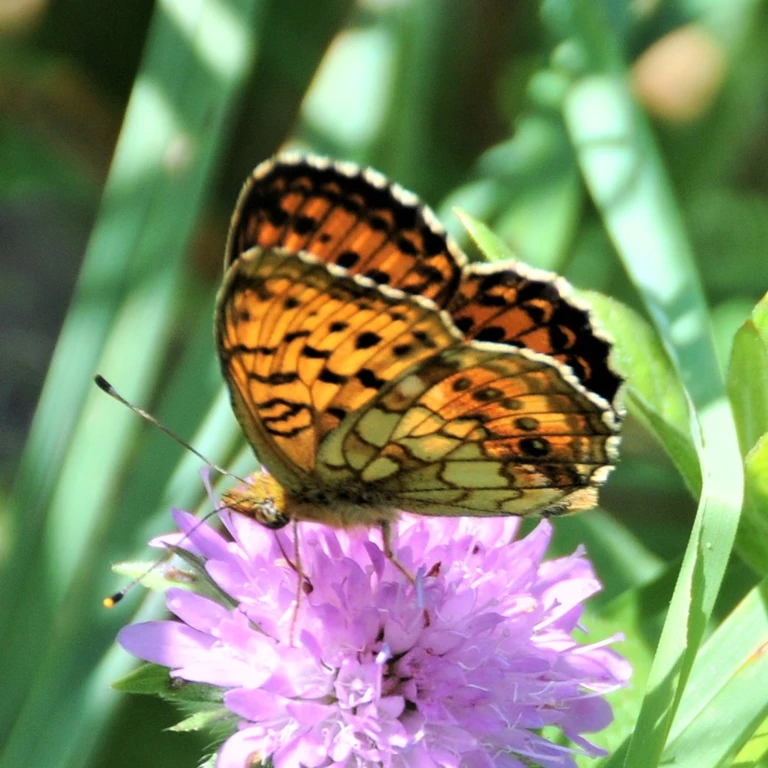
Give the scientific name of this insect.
Brenthis ino
